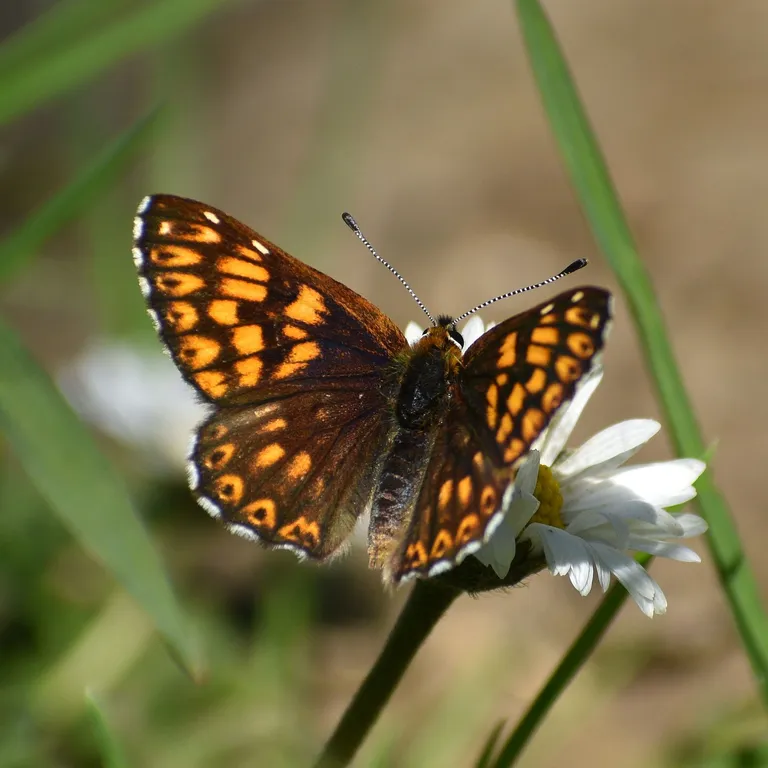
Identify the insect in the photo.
Hamearis lucina
